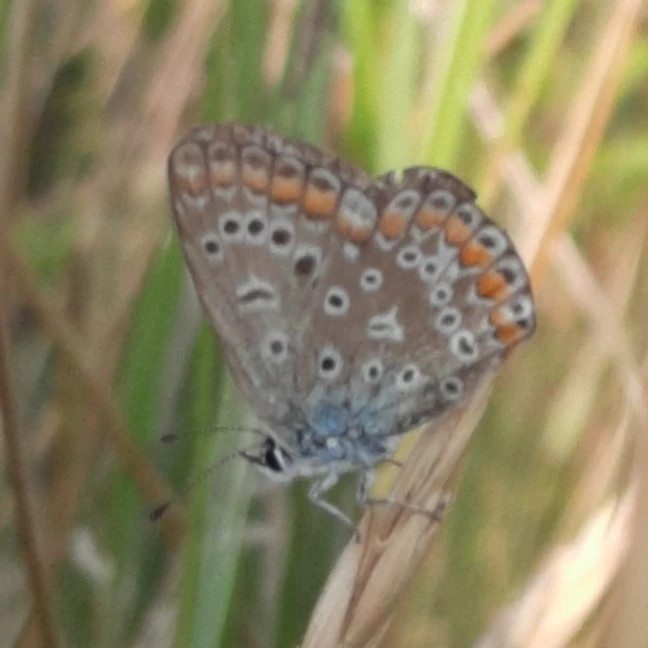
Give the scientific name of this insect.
Polyommatus icarus
